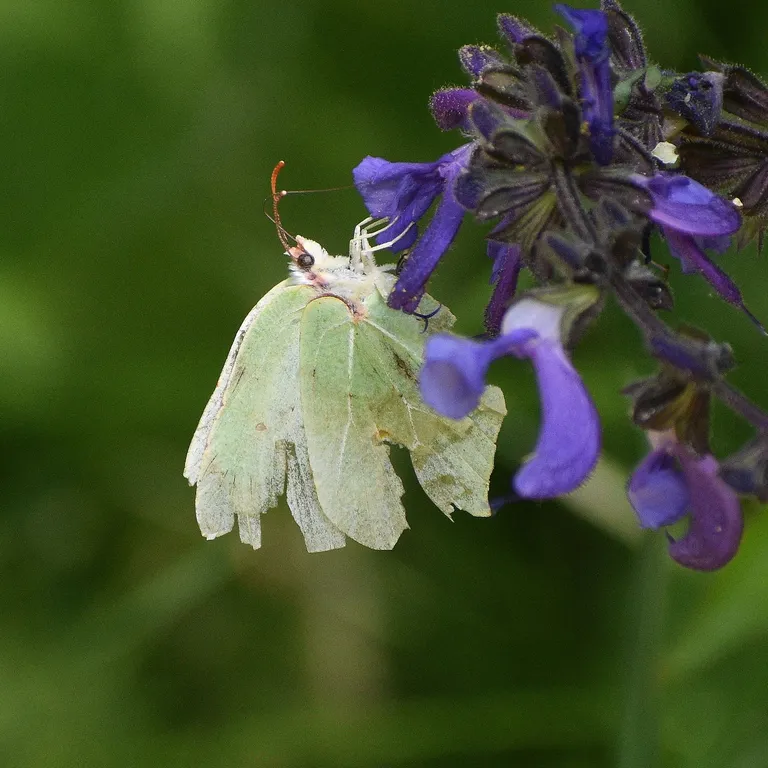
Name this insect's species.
Gonepteryx rhamni
